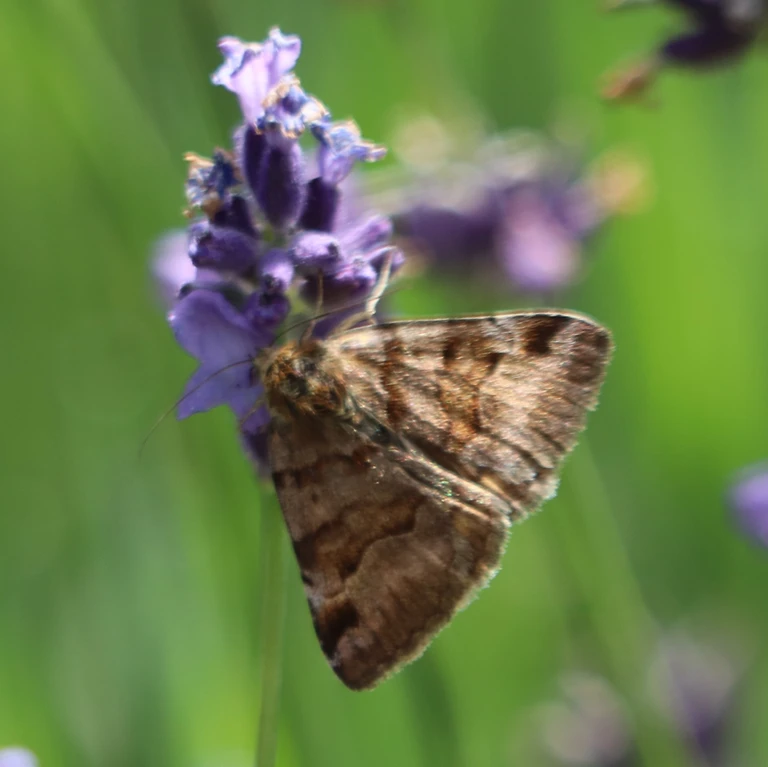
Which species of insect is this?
Euclidia glyphica
